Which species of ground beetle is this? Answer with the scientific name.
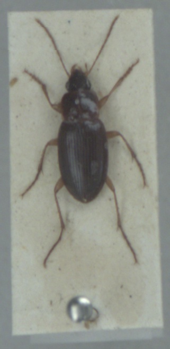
Calathus mollis
